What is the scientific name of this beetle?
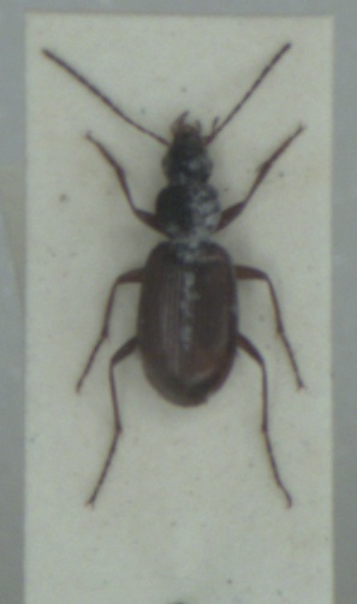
Agonum thoreyi
